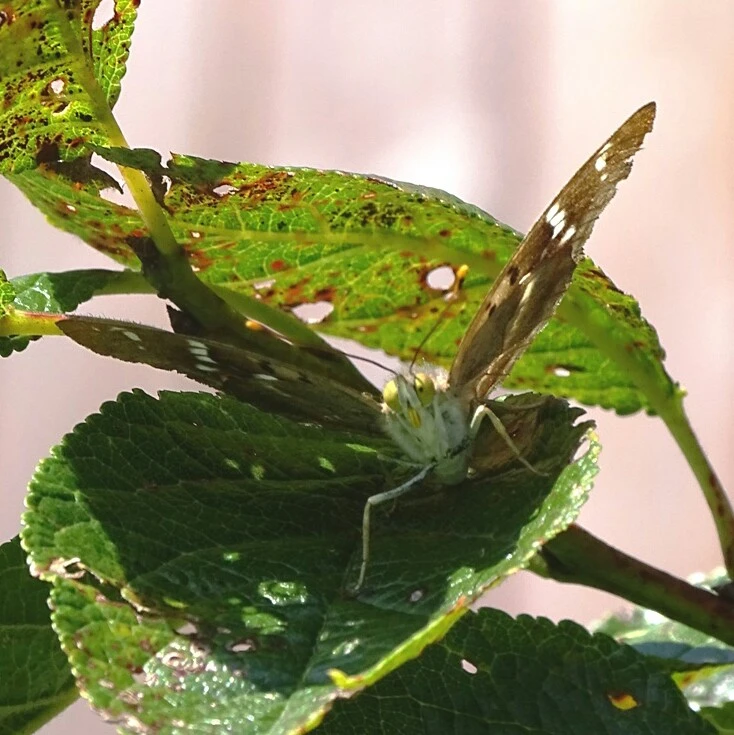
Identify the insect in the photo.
Apatura ilia
